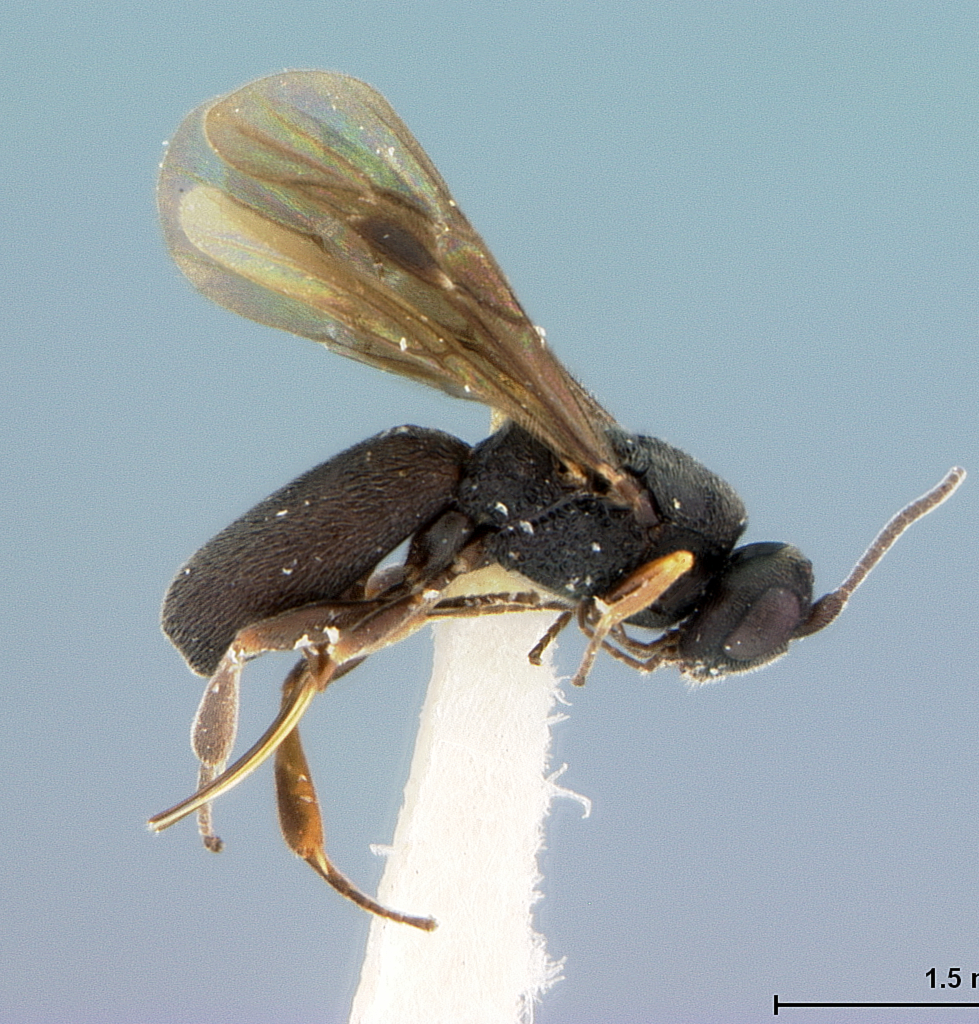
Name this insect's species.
Chelonus fuscipennis
